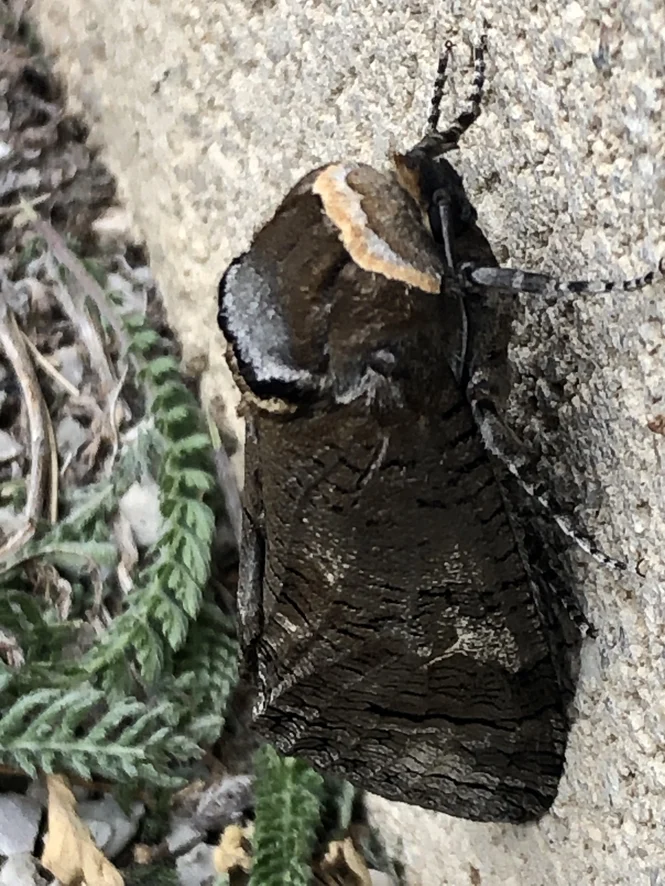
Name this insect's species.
Cossus cossus
